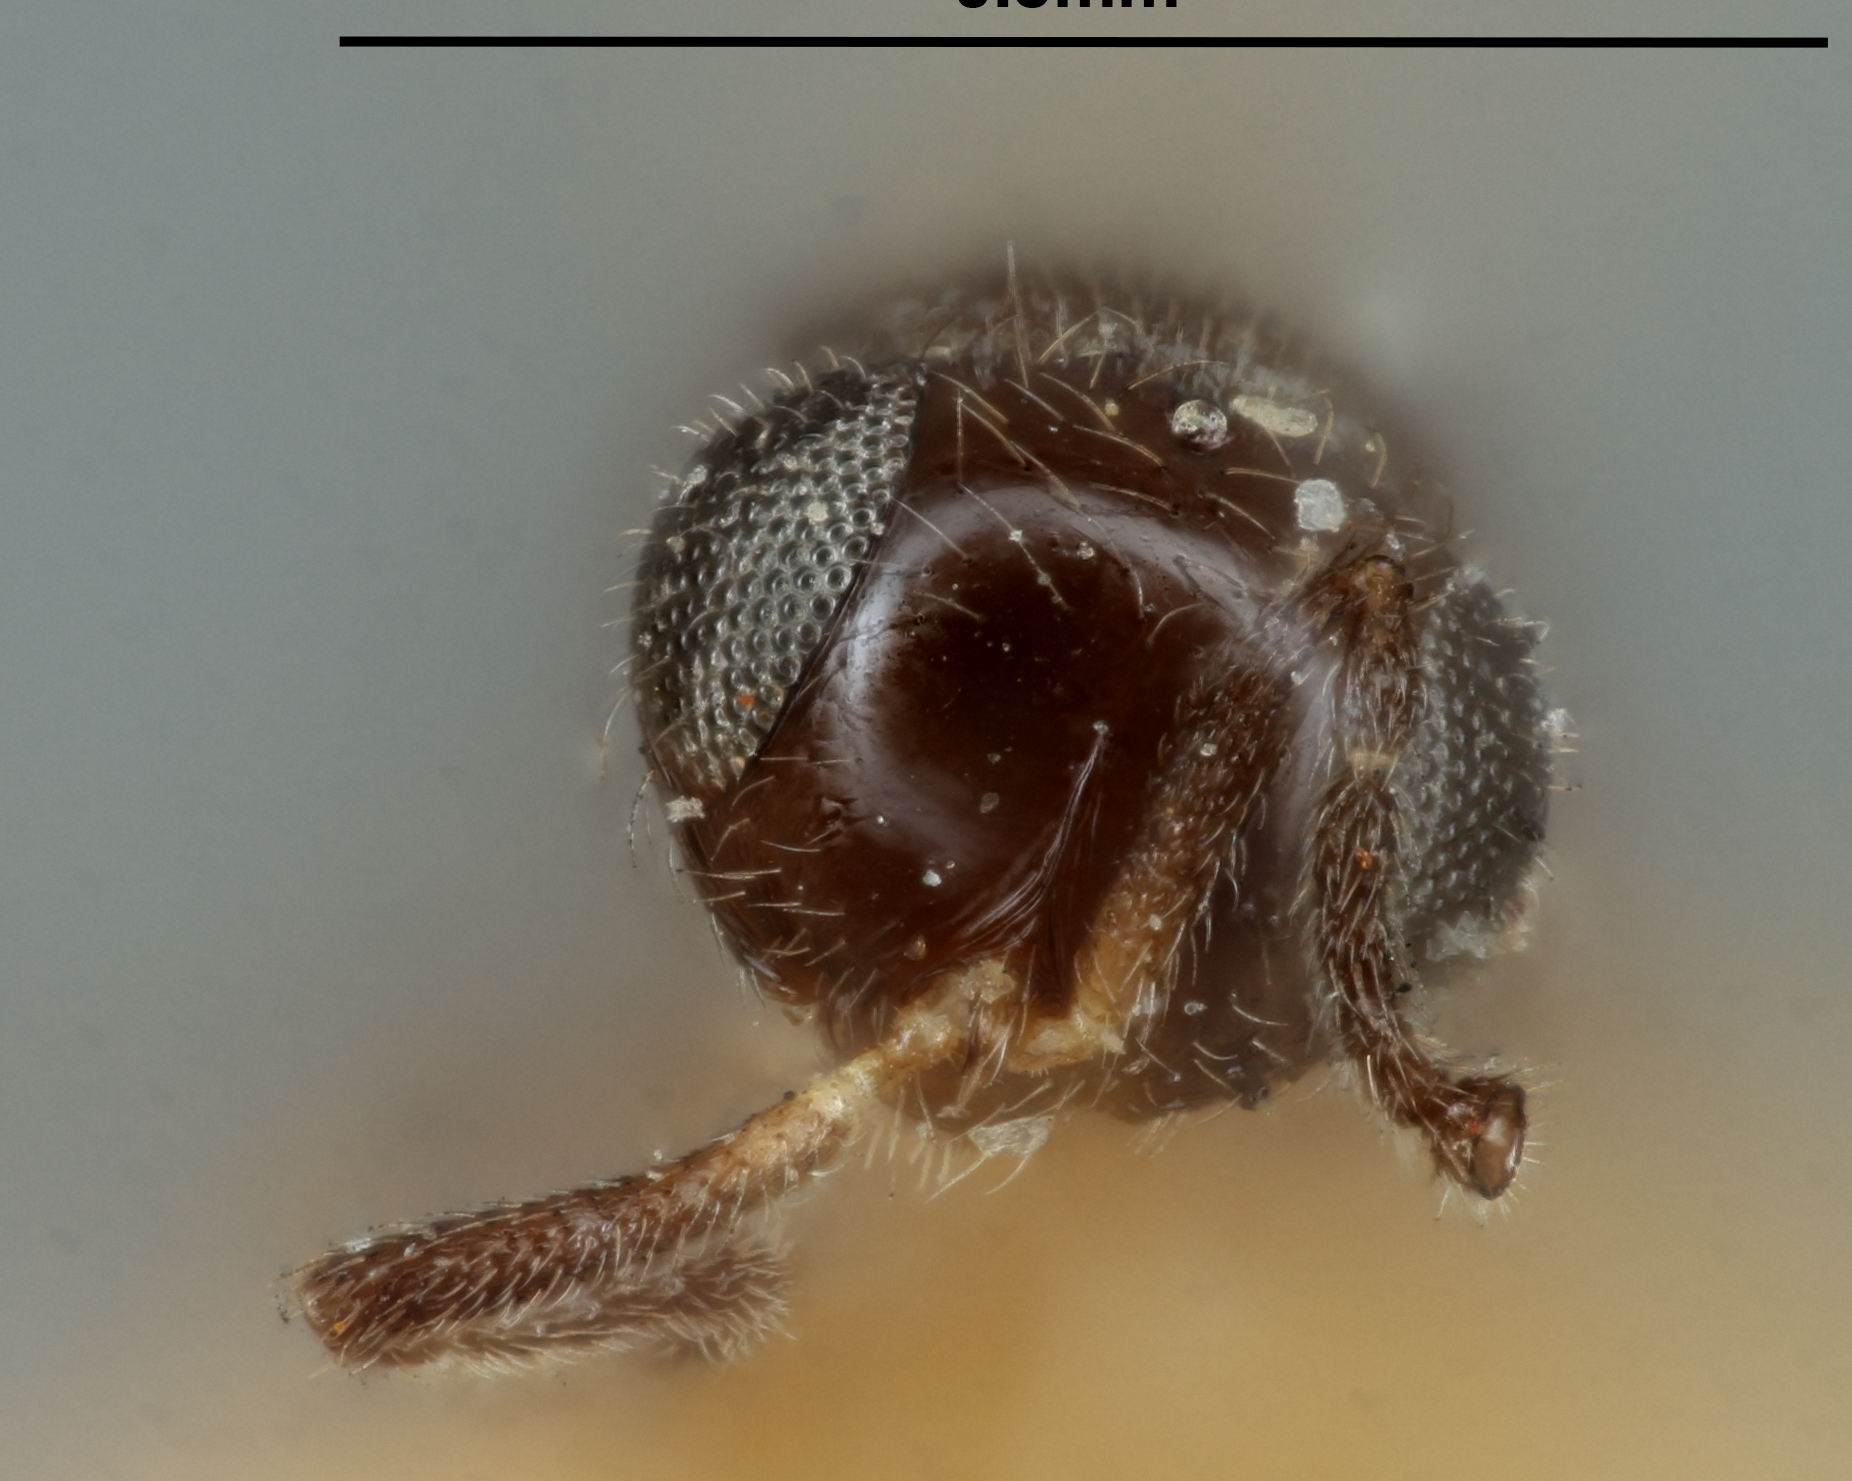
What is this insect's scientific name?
Trimorus repentinus
